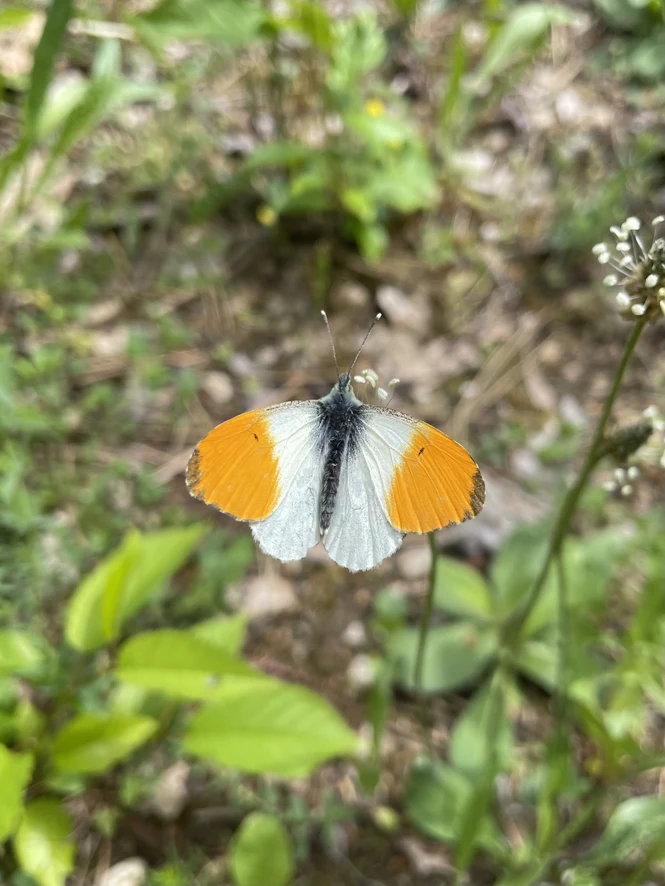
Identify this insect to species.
Anthocharis cardamines
